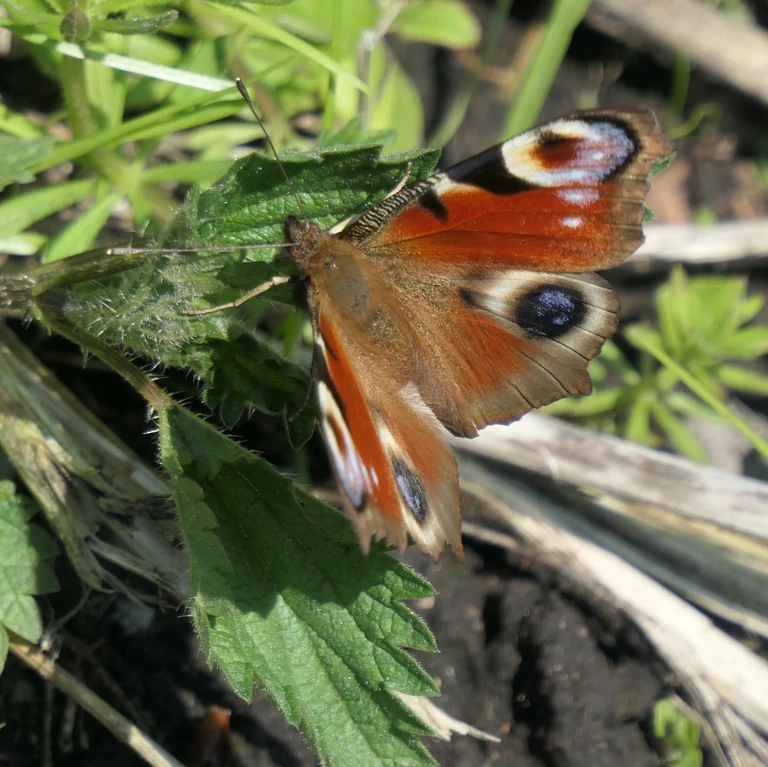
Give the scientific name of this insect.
Aglais io
